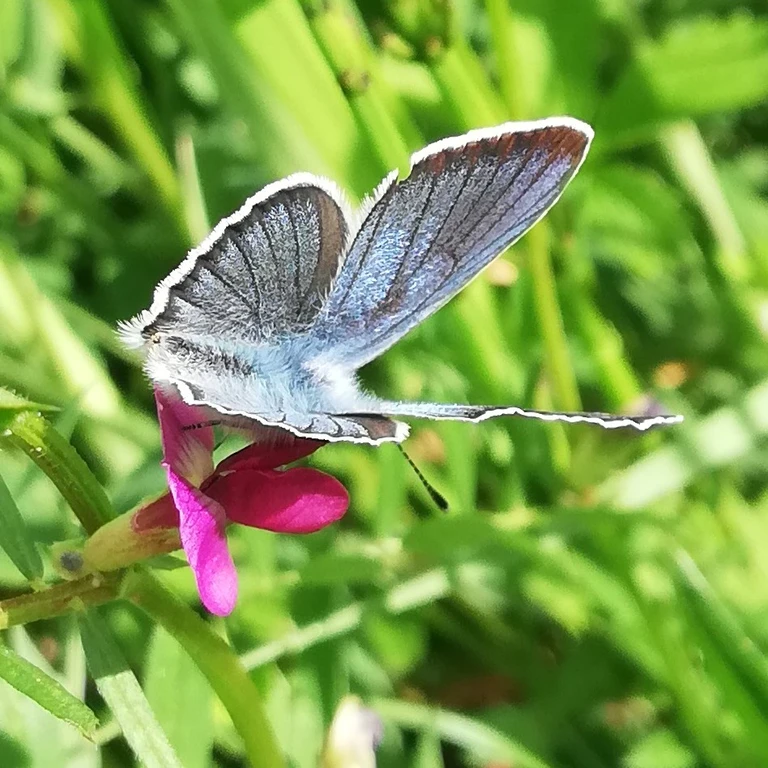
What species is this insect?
Cyaniris semiargus
